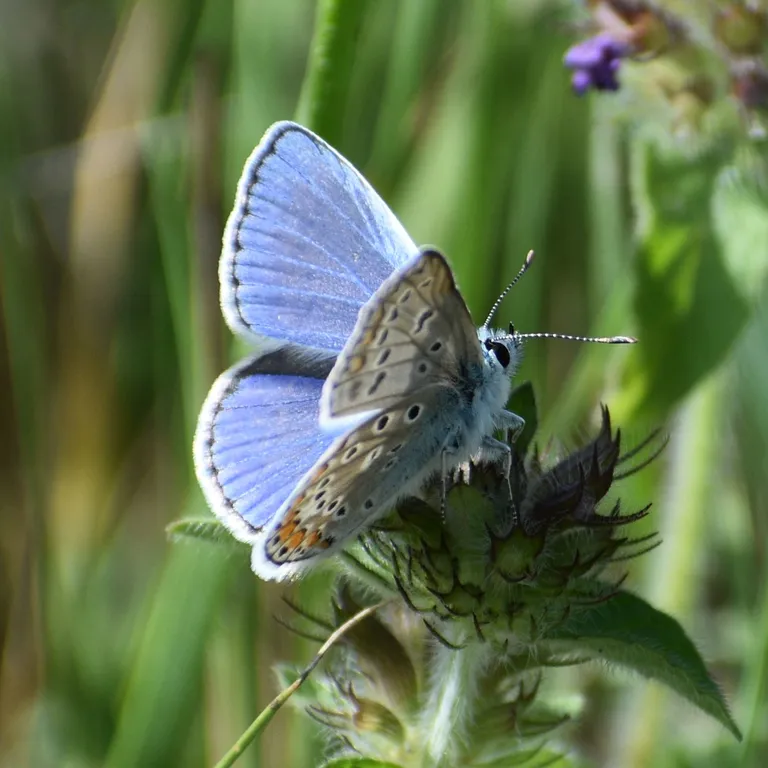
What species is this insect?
Polyommatus icarus
